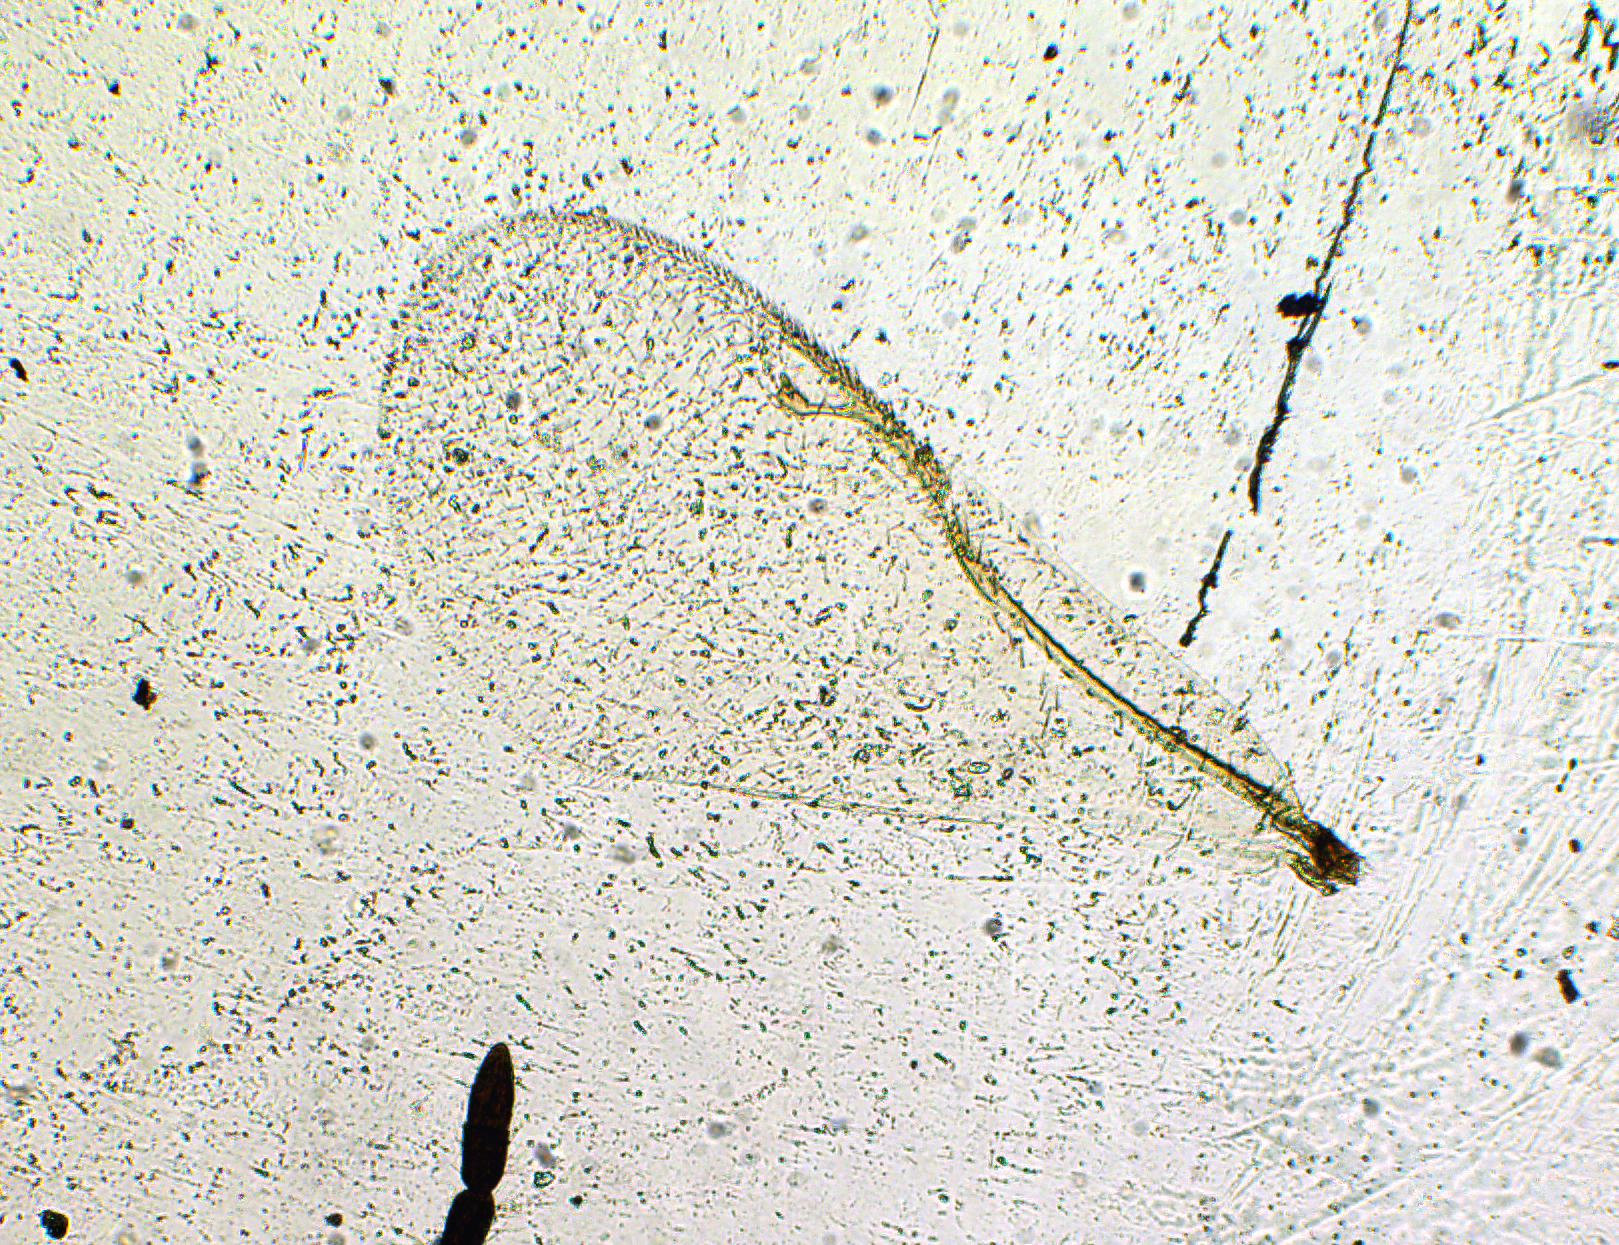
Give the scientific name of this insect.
Prodecatoma bhatiai
